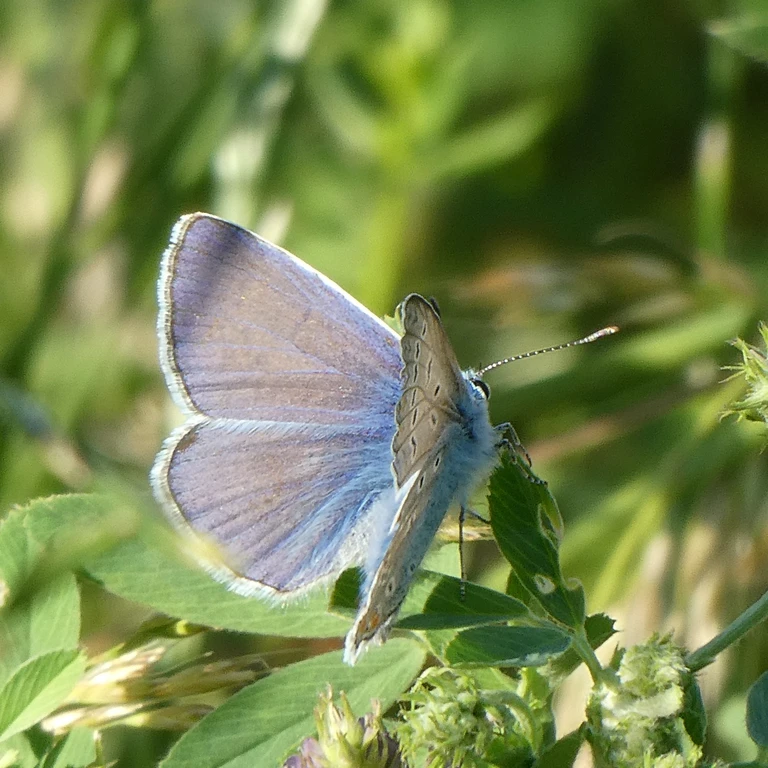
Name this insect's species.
Polyommatus icarus
